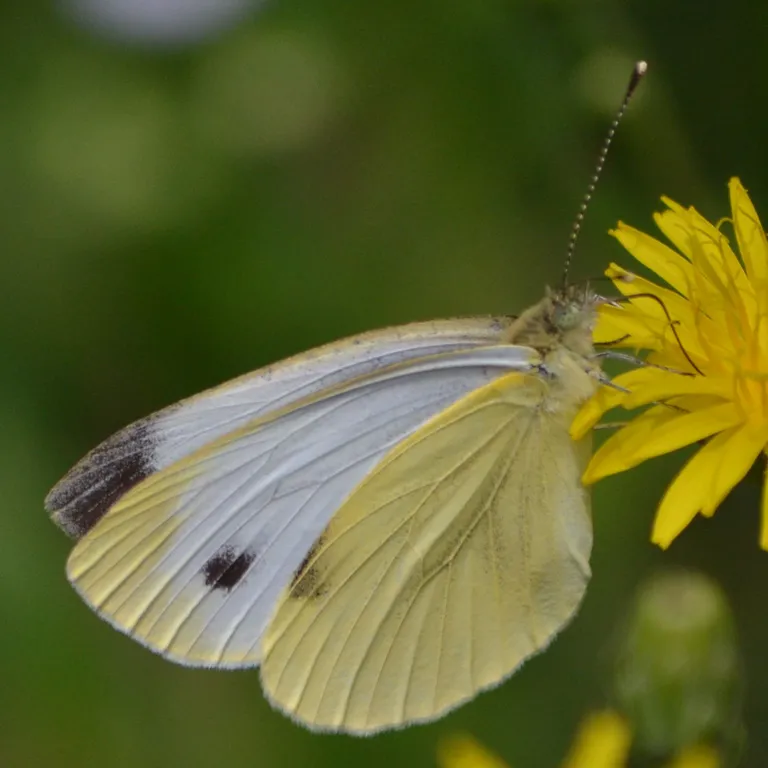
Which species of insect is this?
Pieris napi
